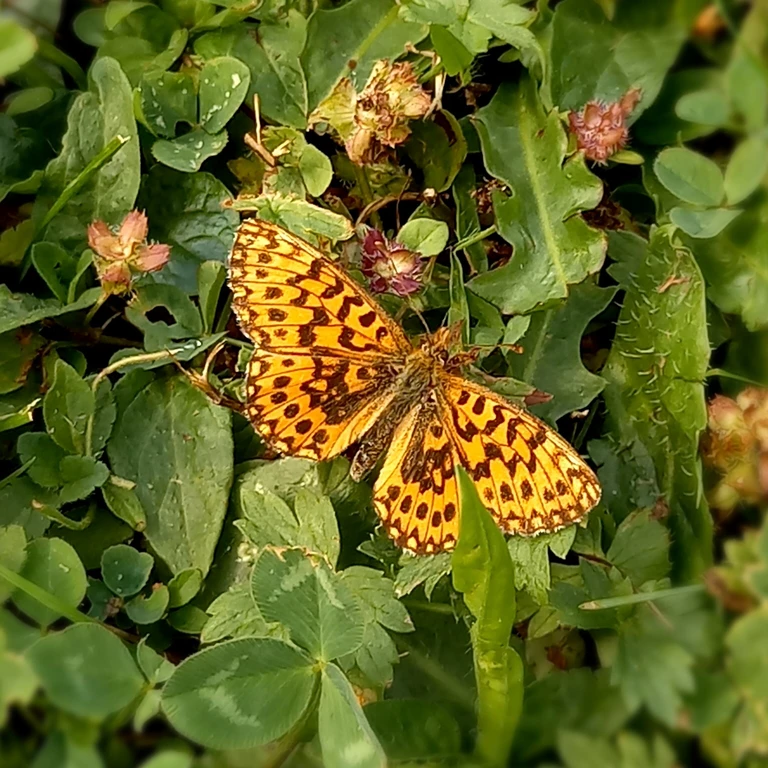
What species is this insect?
Boloria dia
